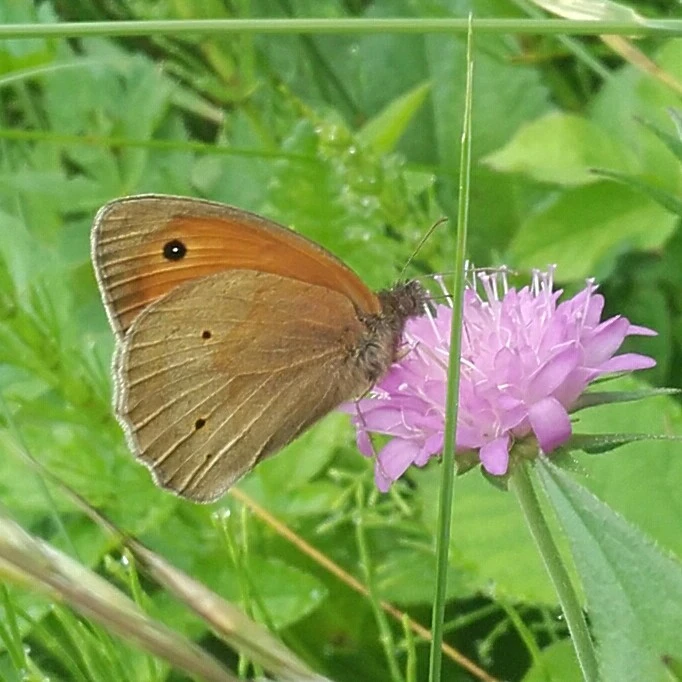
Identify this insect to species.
Maniola jurtina
